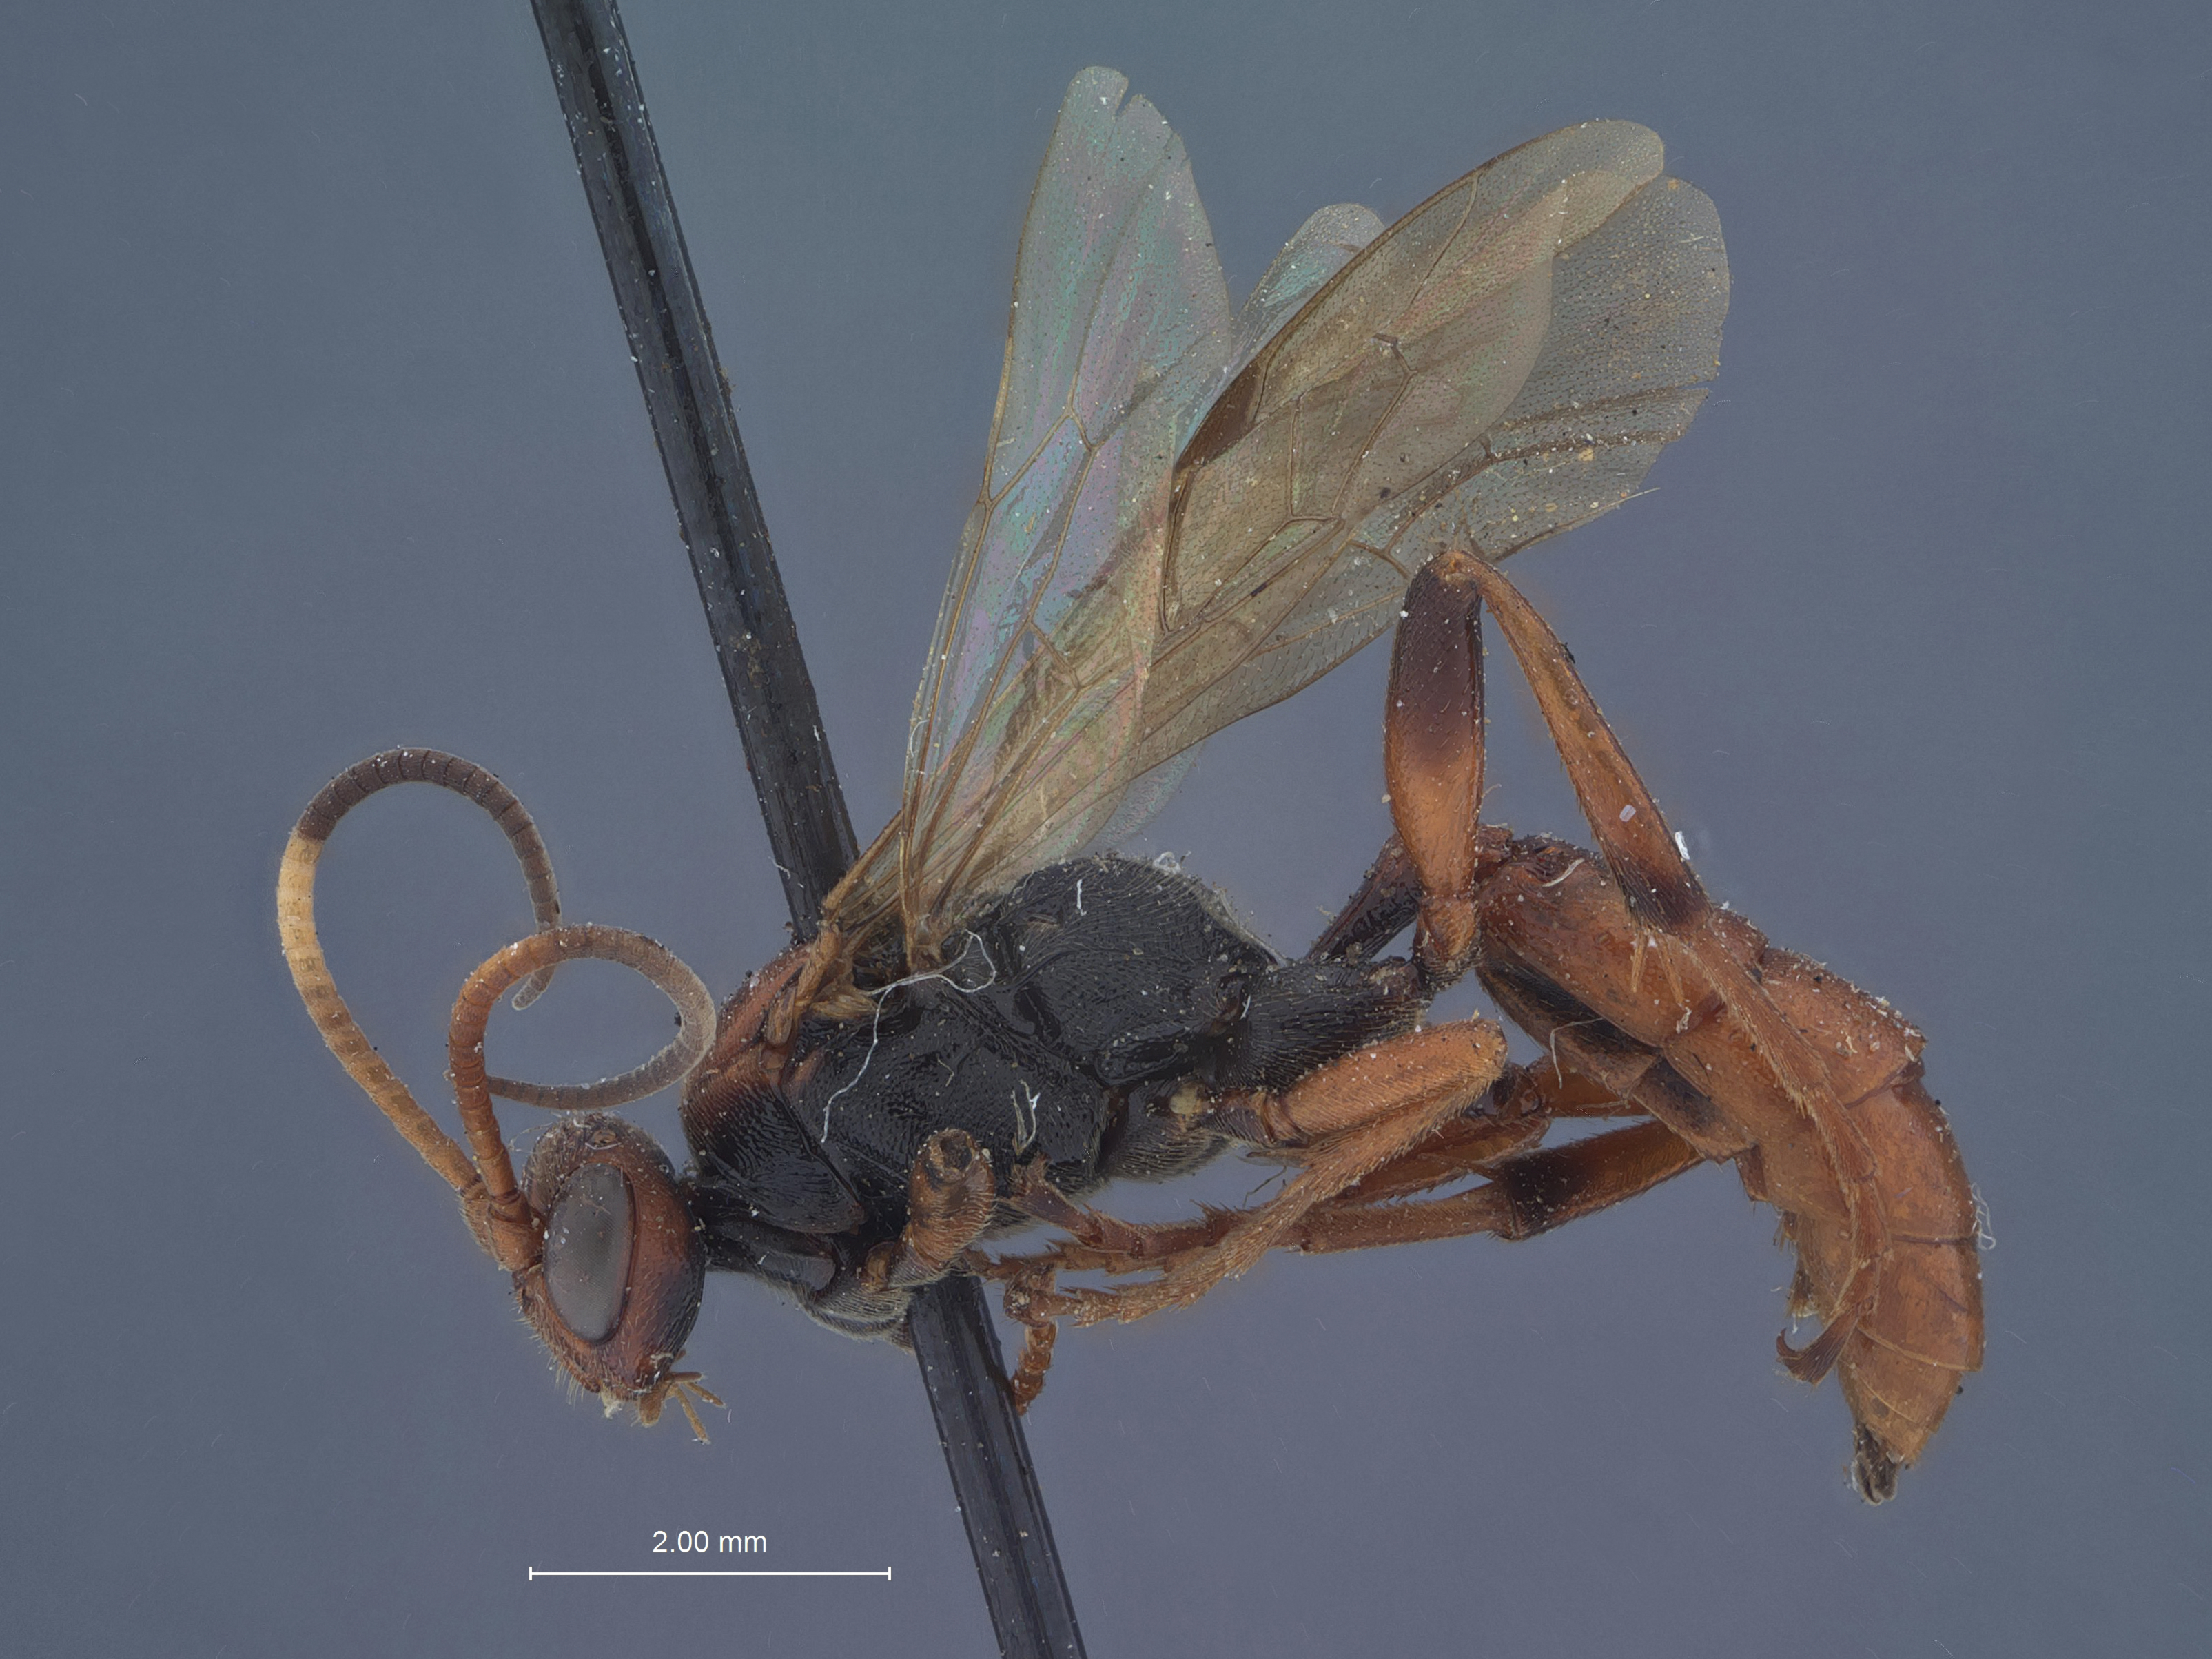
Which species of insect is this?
Amblyteles brittoni
